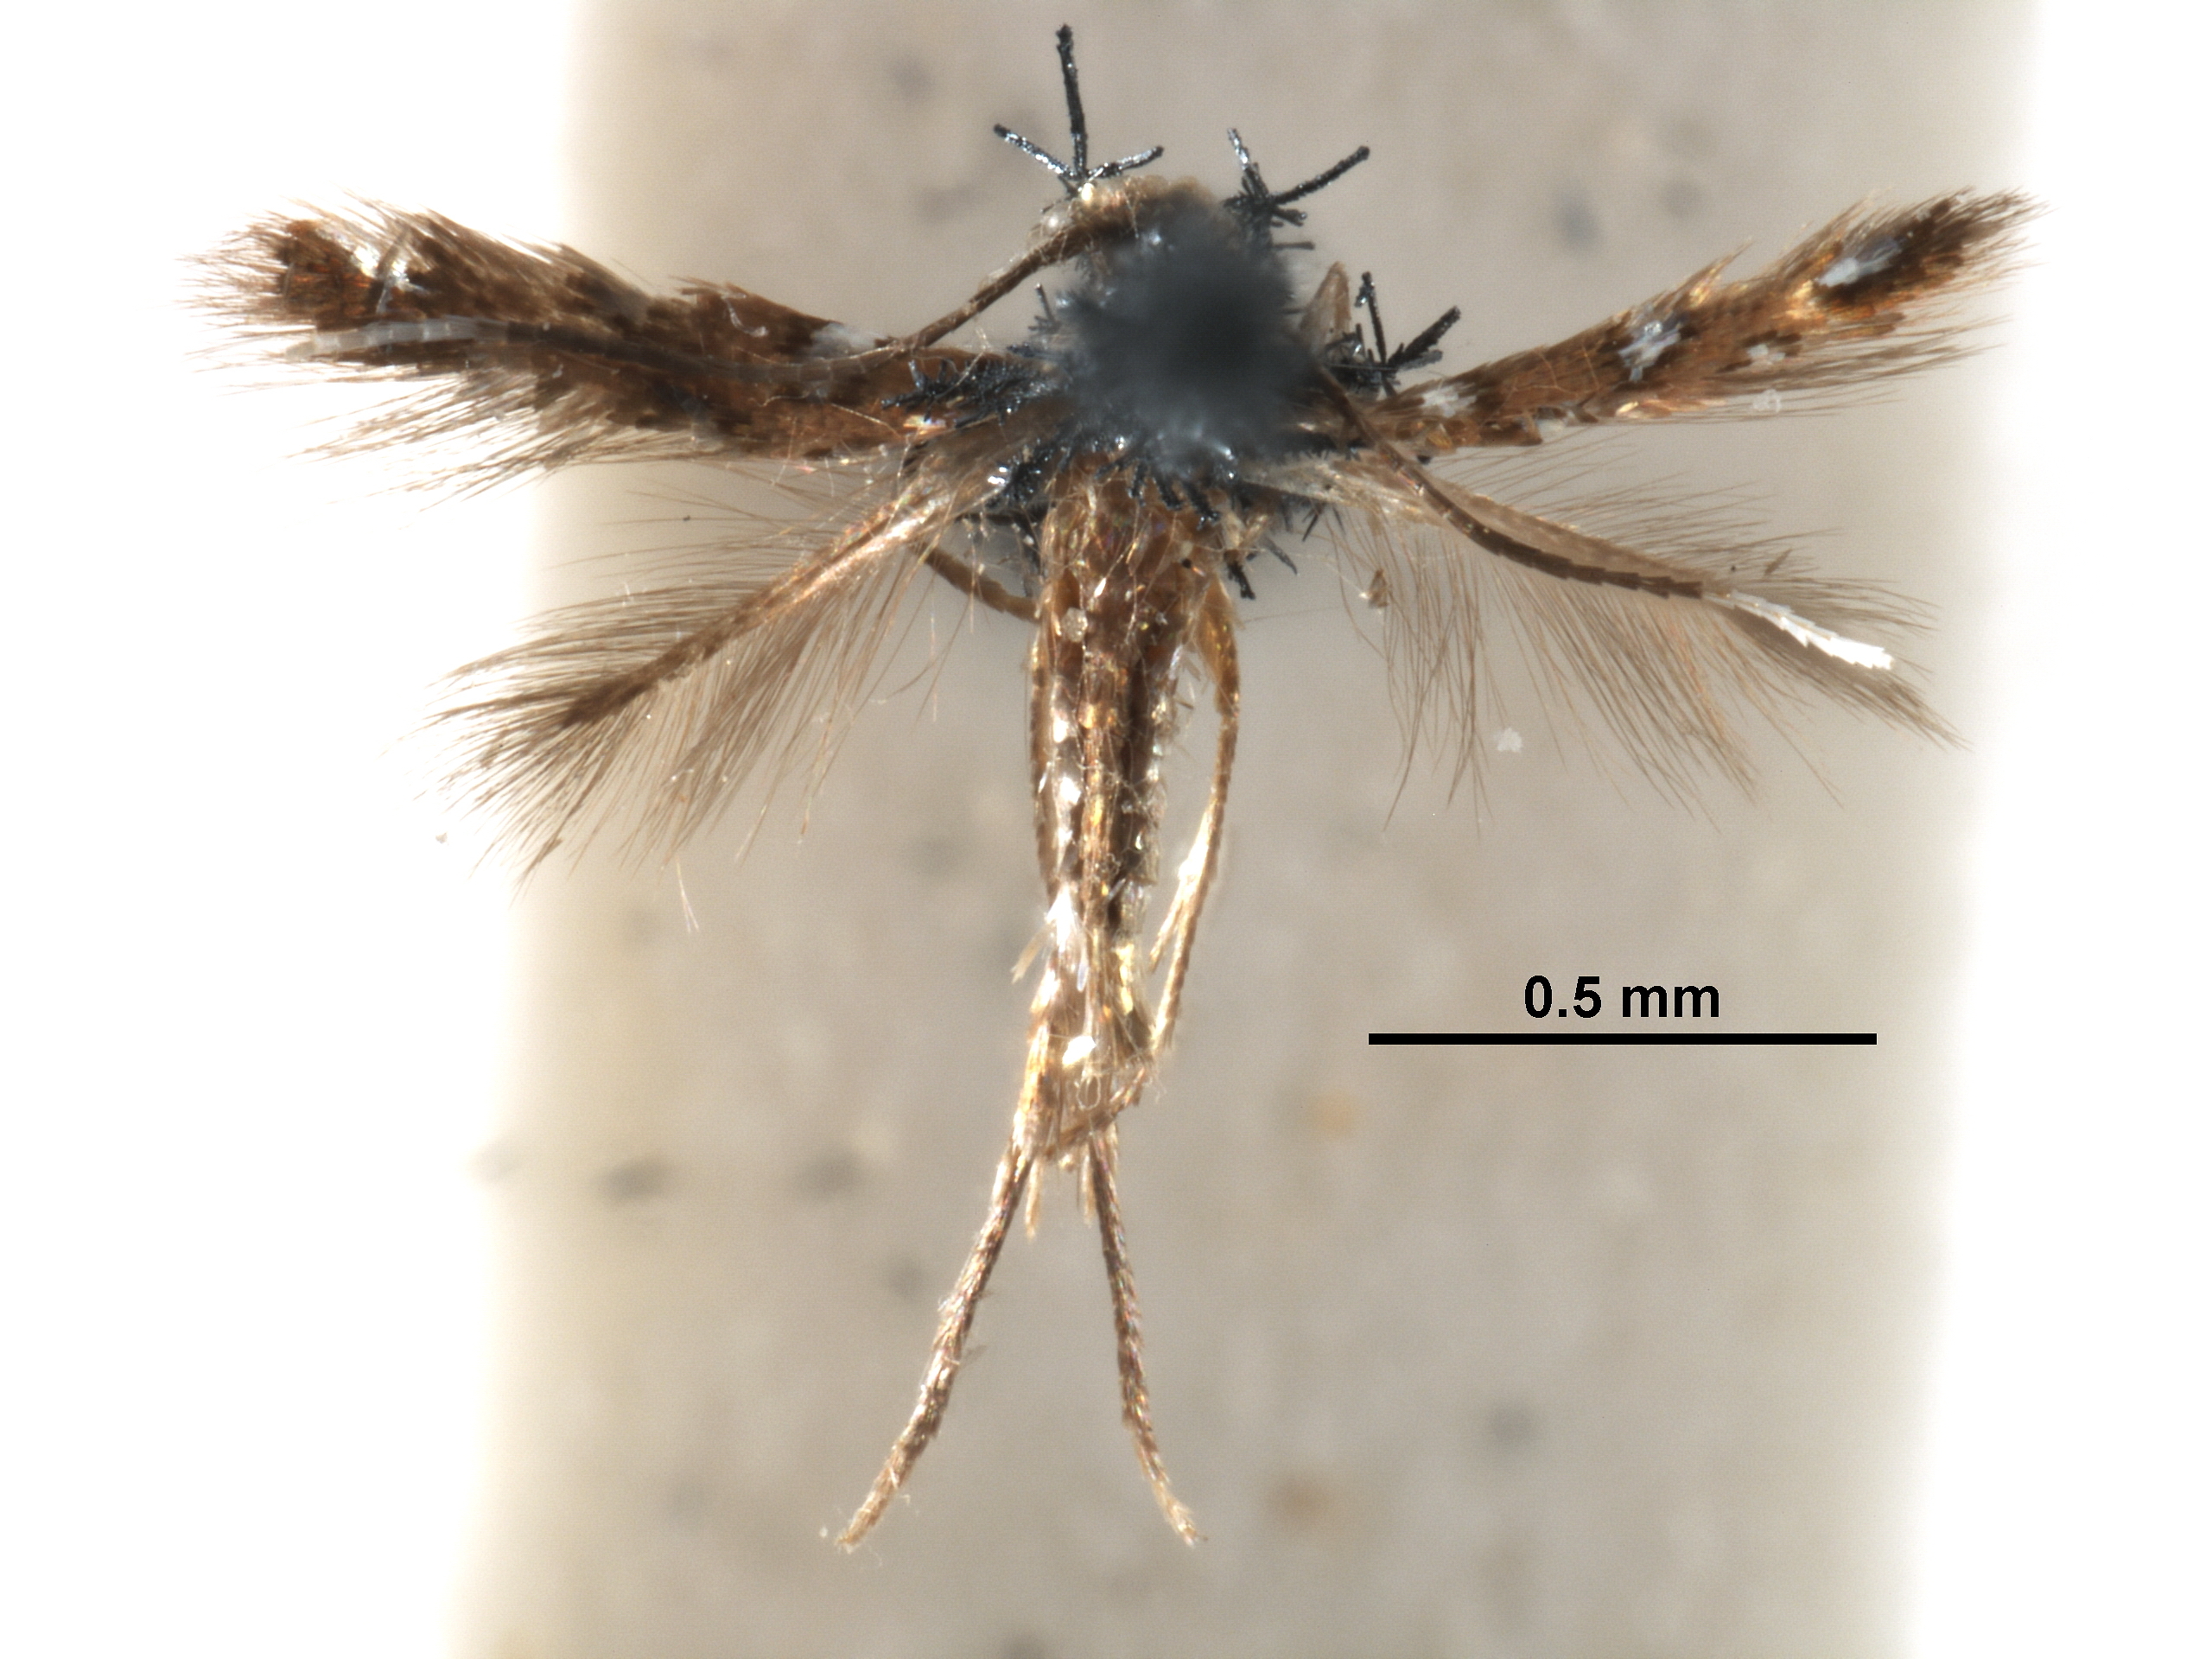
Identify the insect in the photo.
Porphyrosela neodoxa
